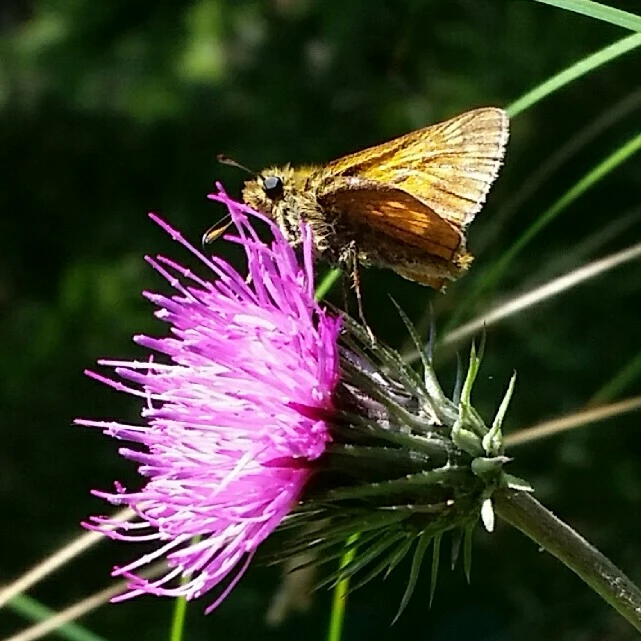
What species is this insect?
Ochlodes sylvanus (also Ochlodes venata)
